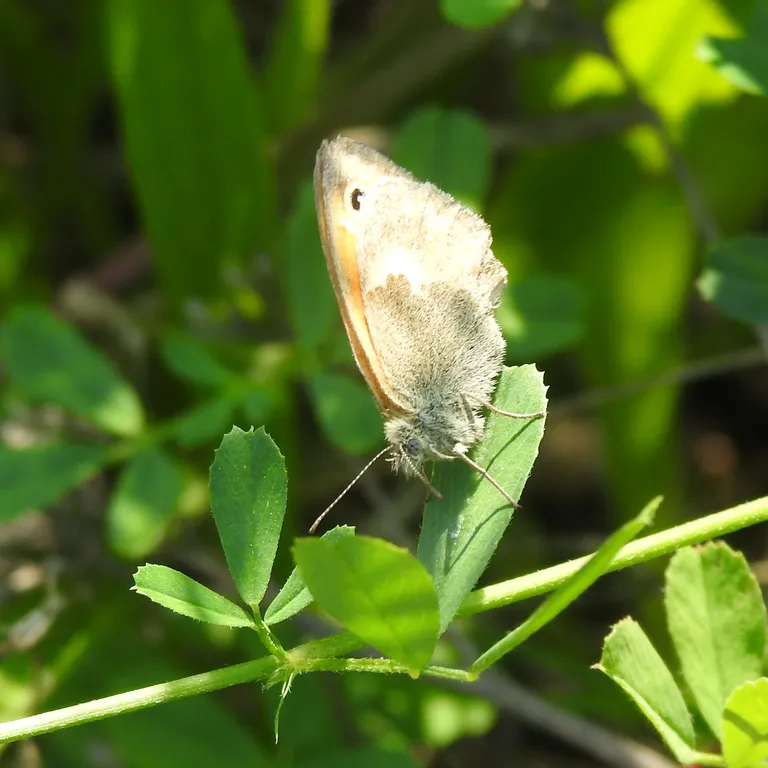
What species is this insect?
Coenonympha pamphilus
